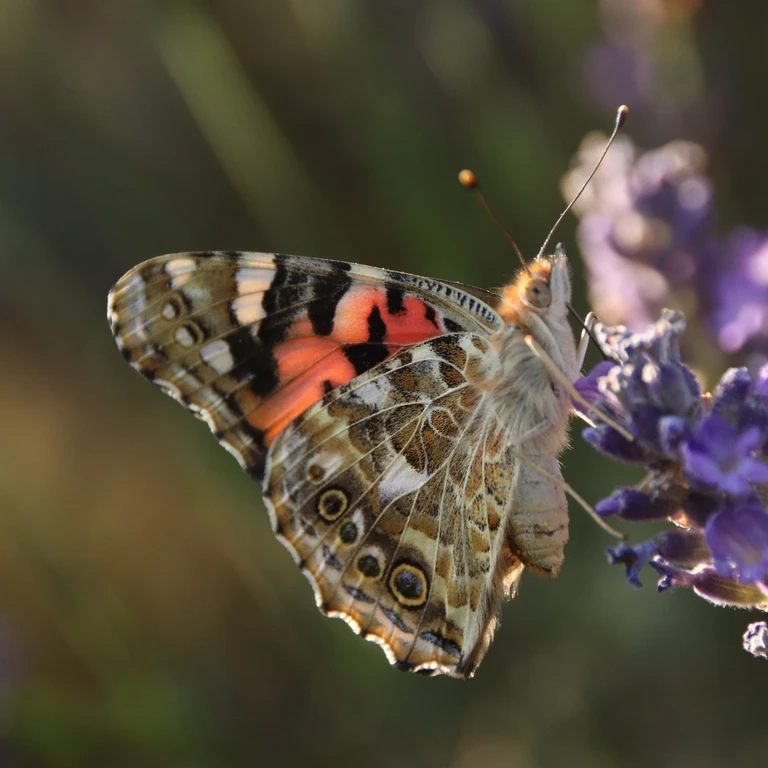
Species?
Vanessa cardui
